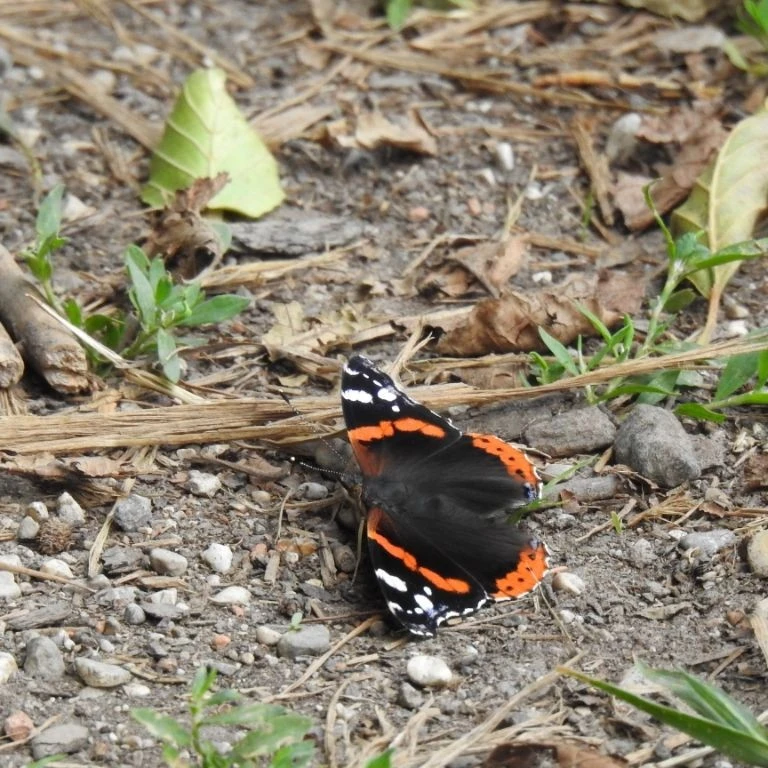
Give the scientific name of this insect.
Vanessa atalanta
